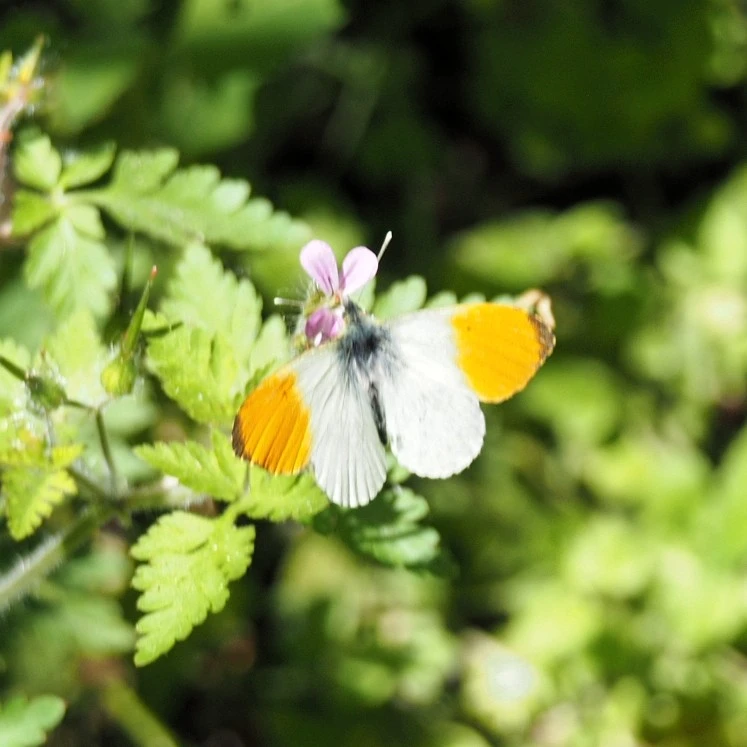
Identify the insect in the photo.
Anthocharis cardamines
